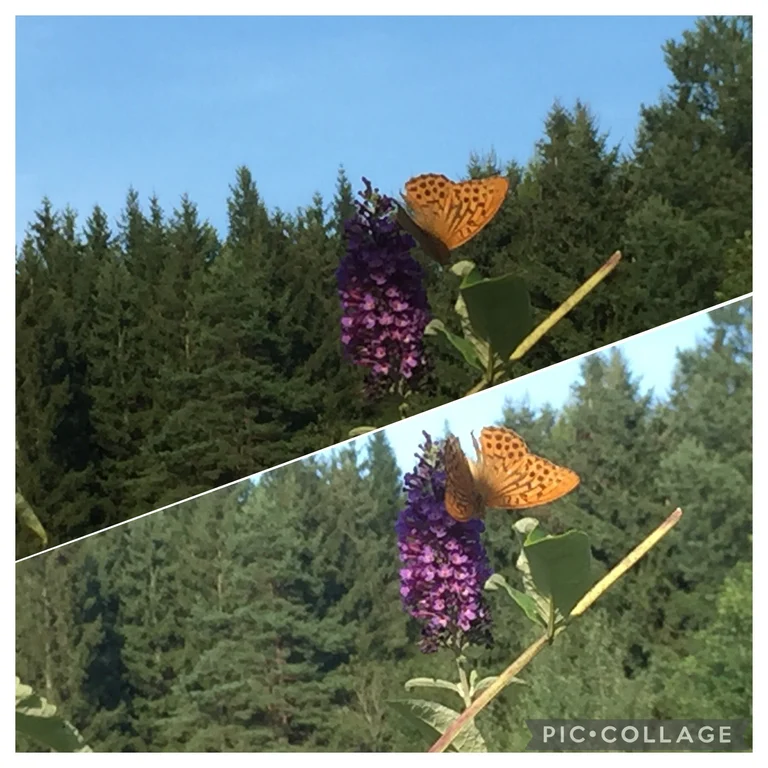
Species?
Argynnis paphia
